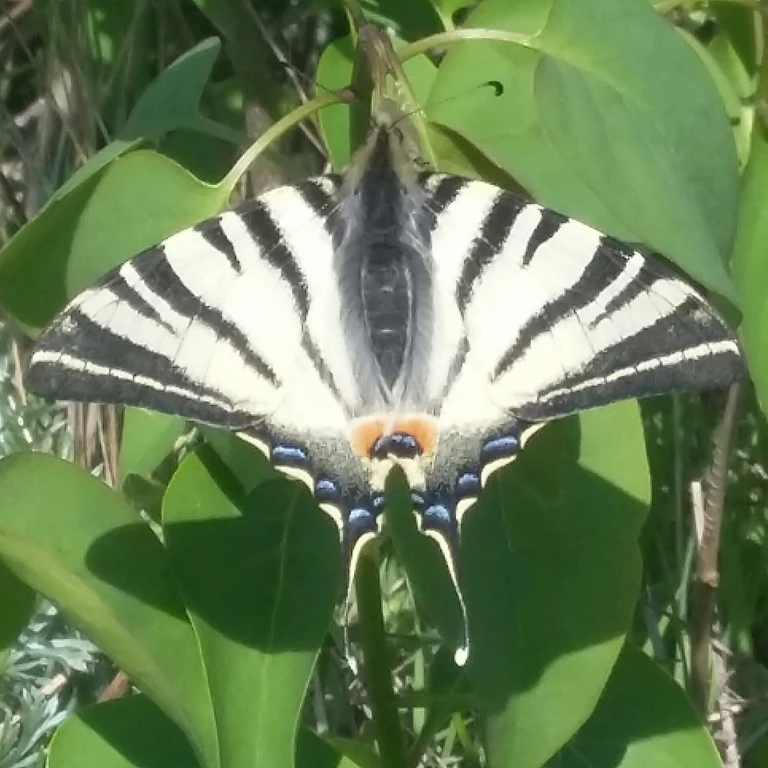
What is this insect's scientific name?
Iphiclides podalirius
